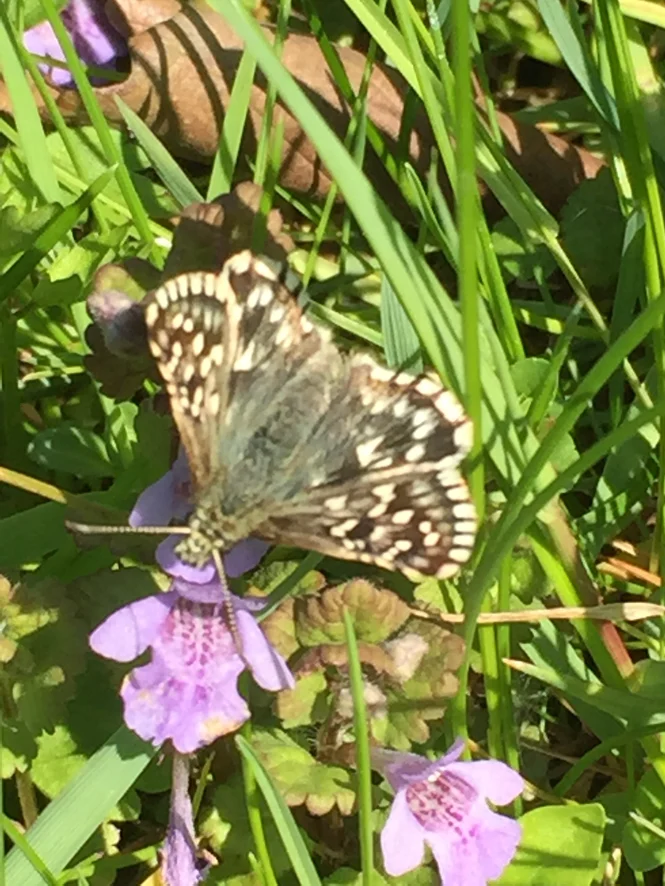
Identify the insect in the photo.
Pyrgus malvae
